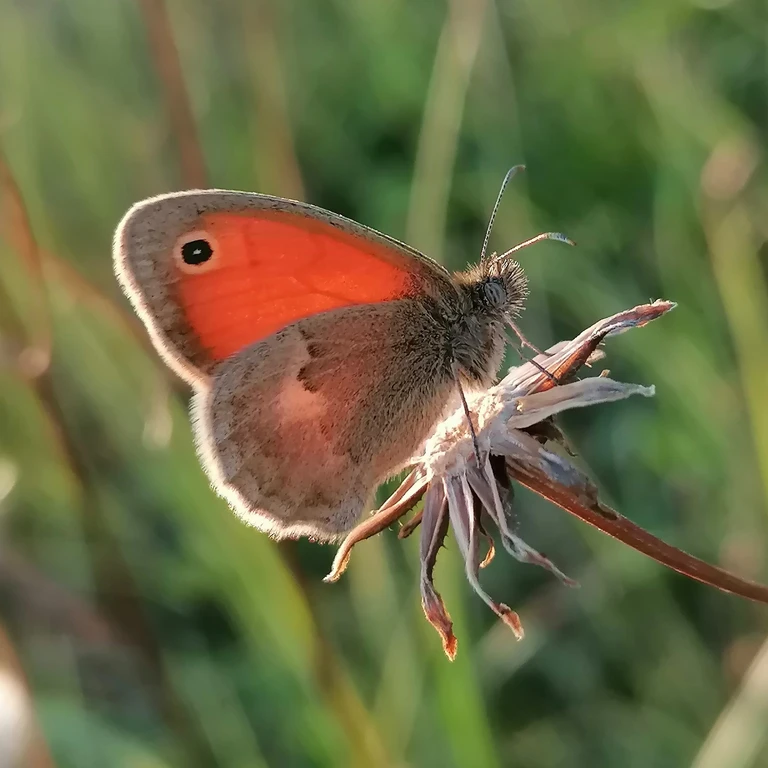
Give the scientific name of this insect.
Coenonympha pamphilus
